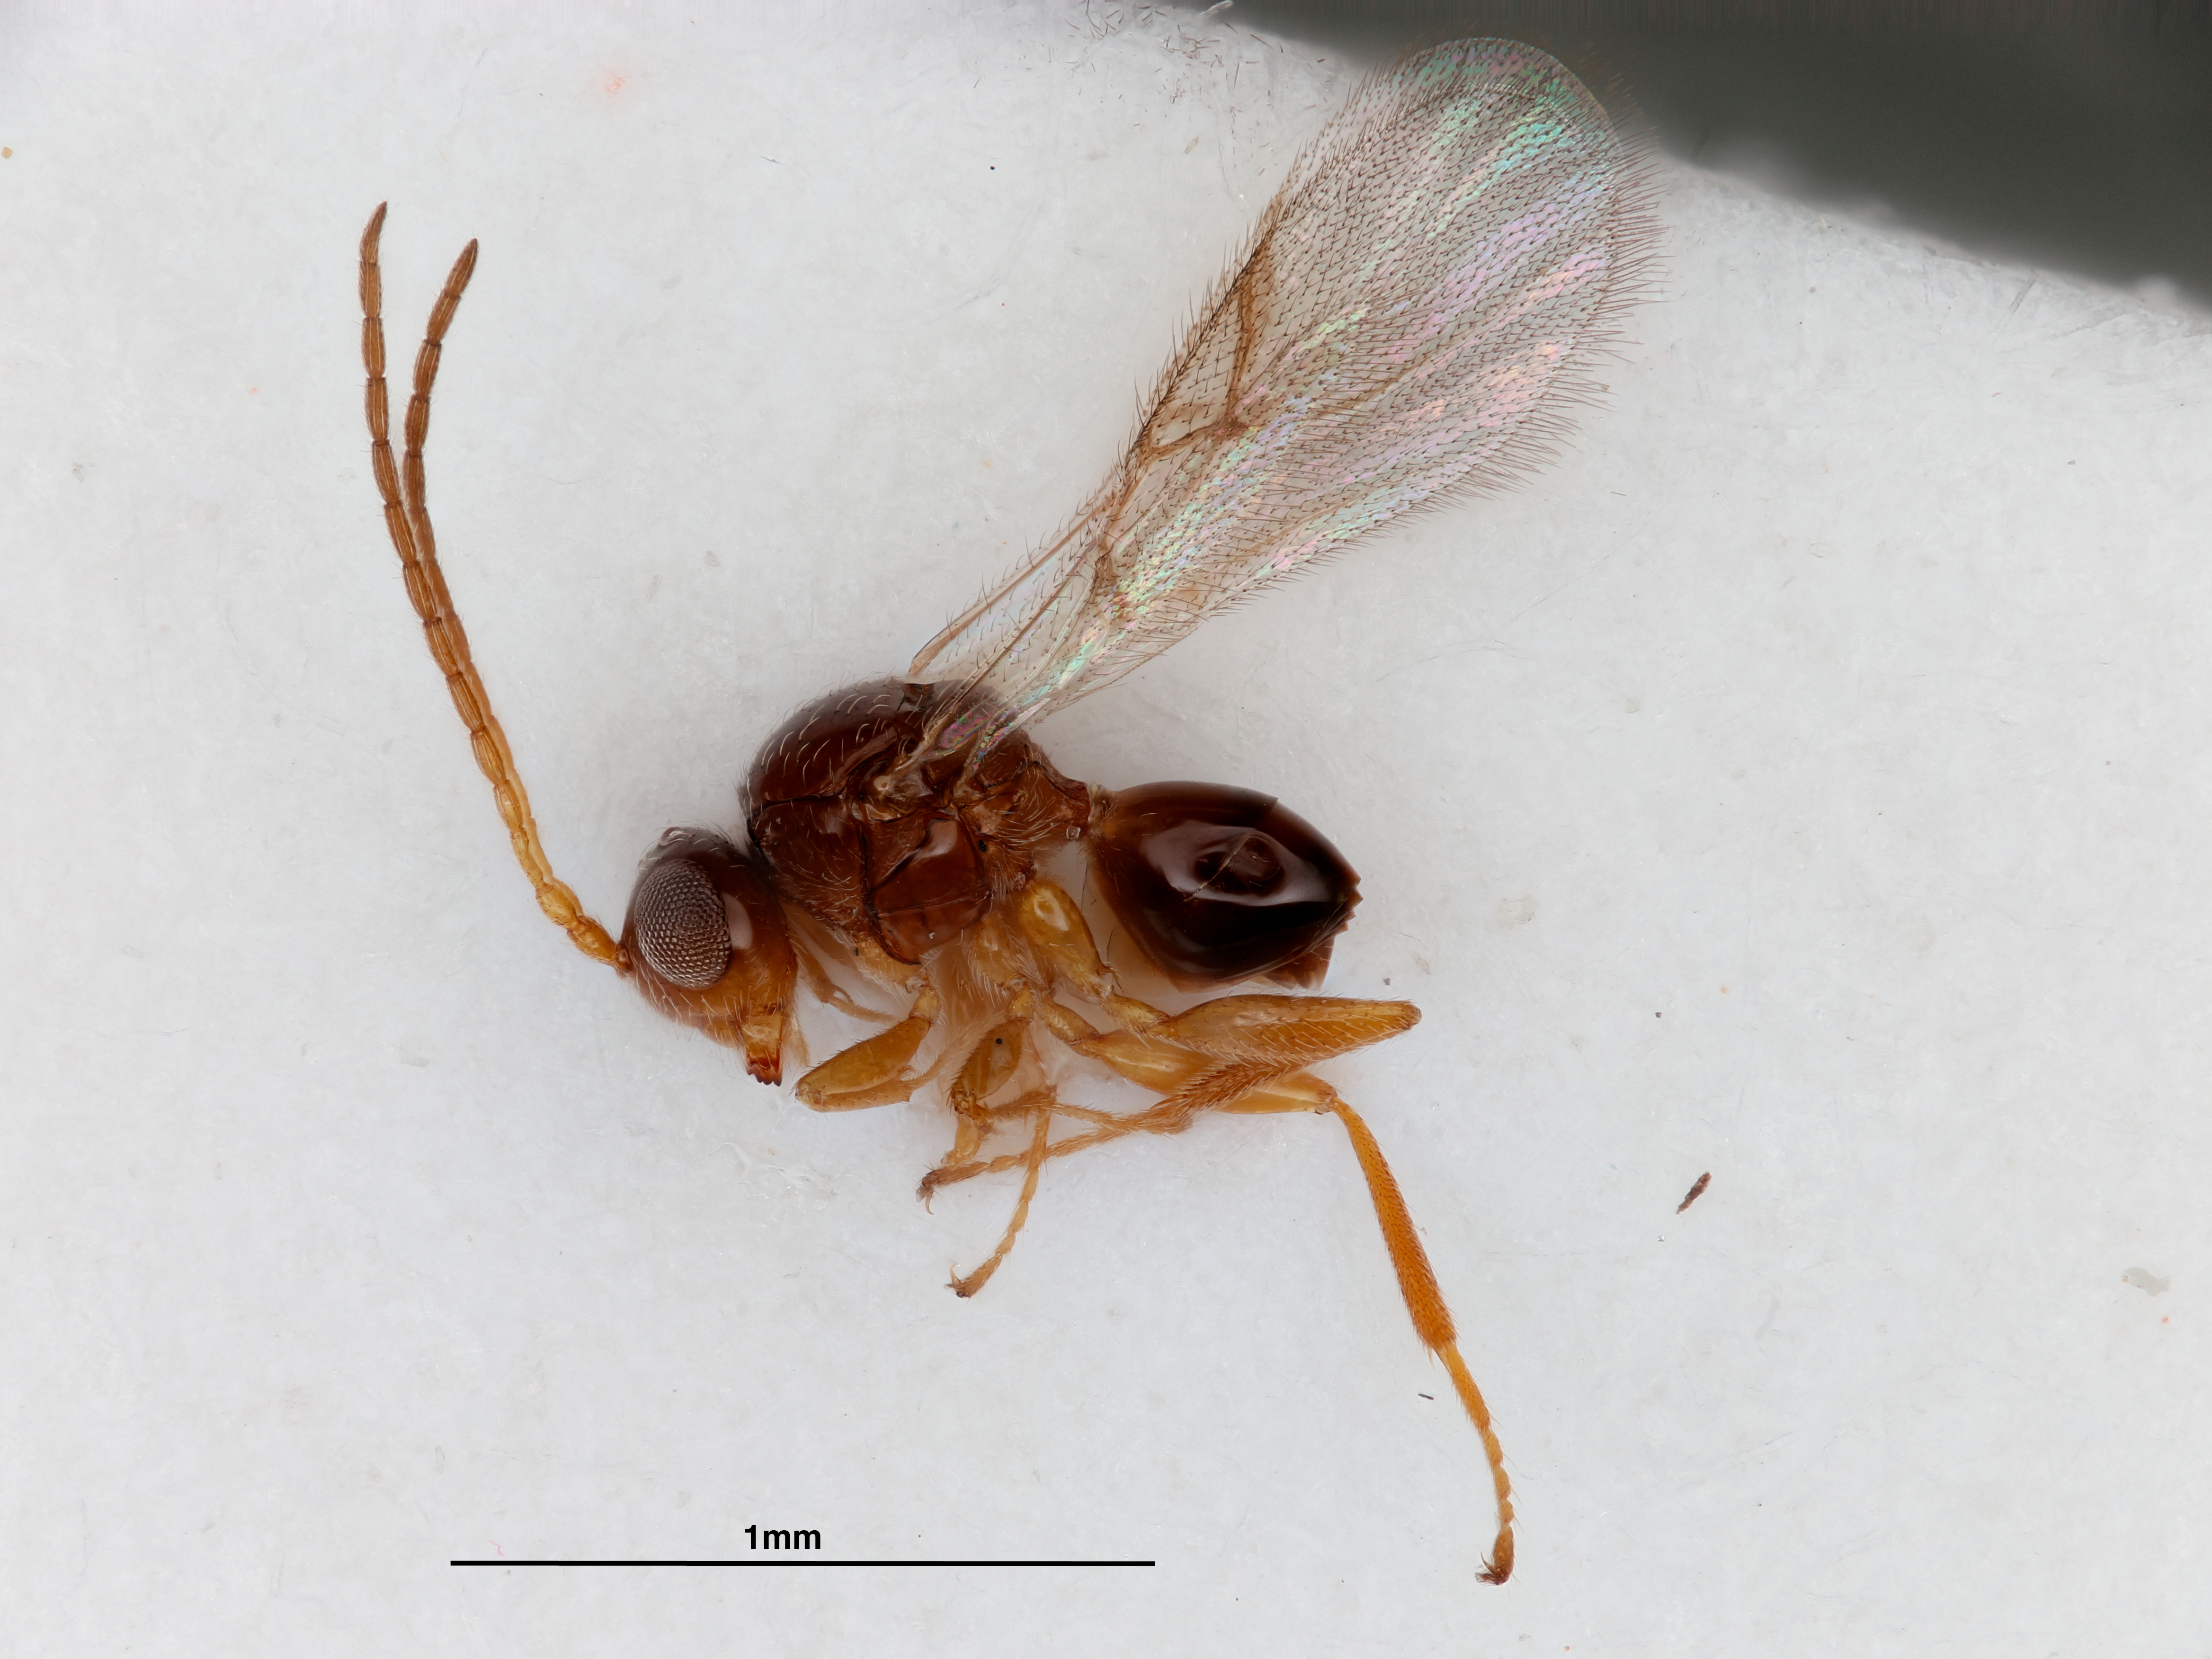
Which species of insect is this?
Phaenoglyphis wongchaiensis
